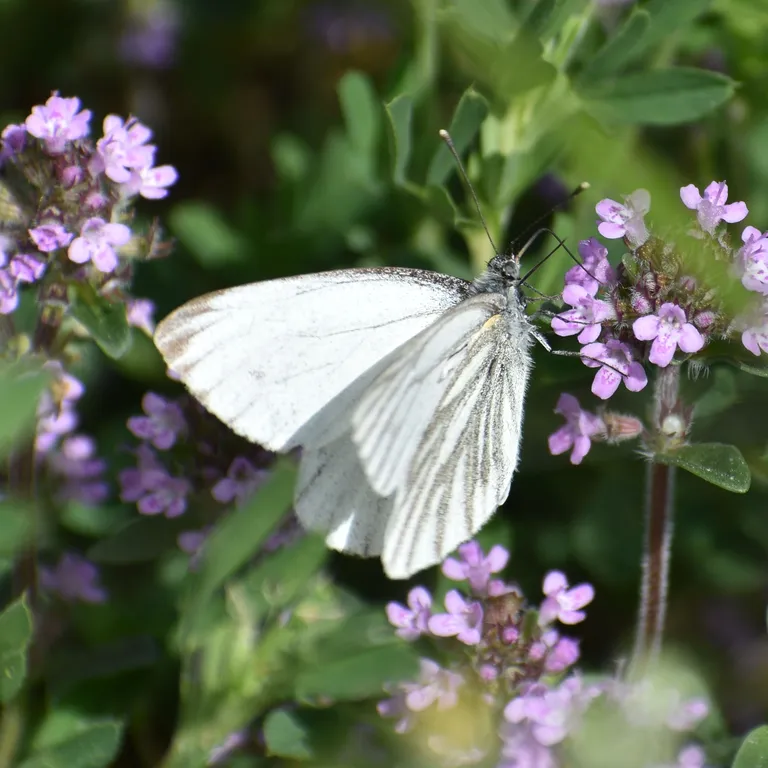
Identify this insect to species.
Pieris napi
